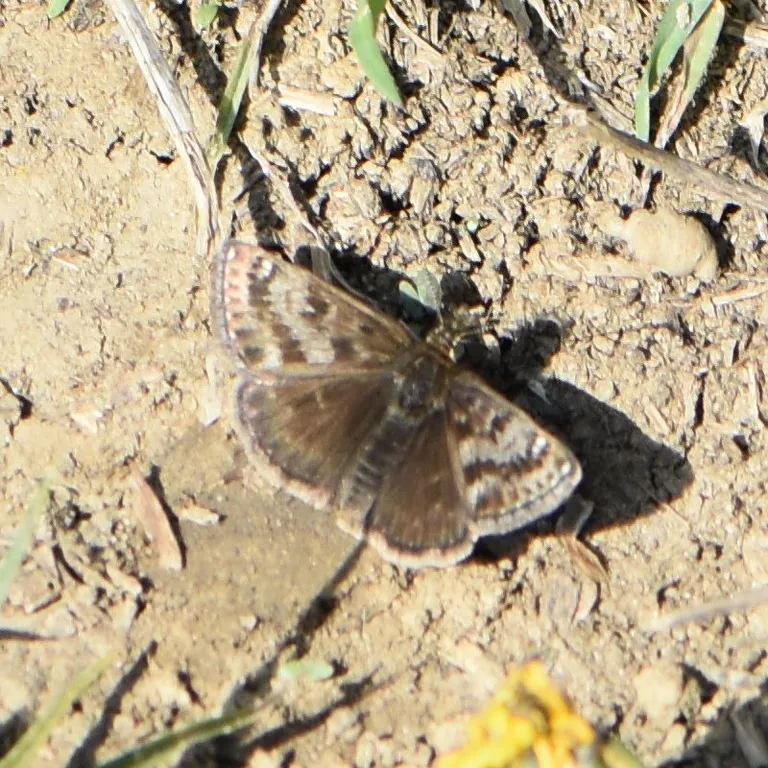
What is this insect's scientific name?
Erynnis tages
